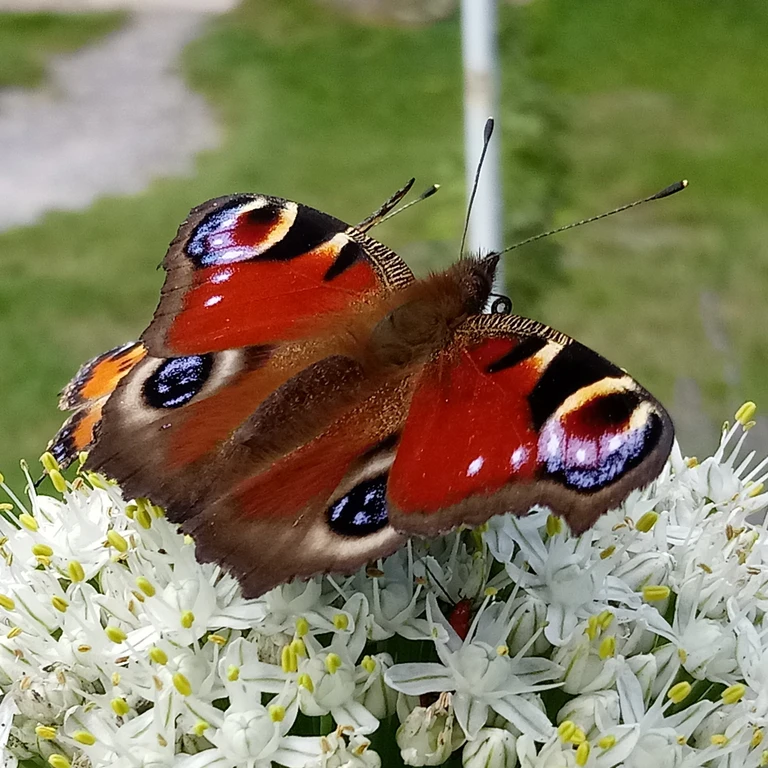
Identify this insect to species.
Aglais io
